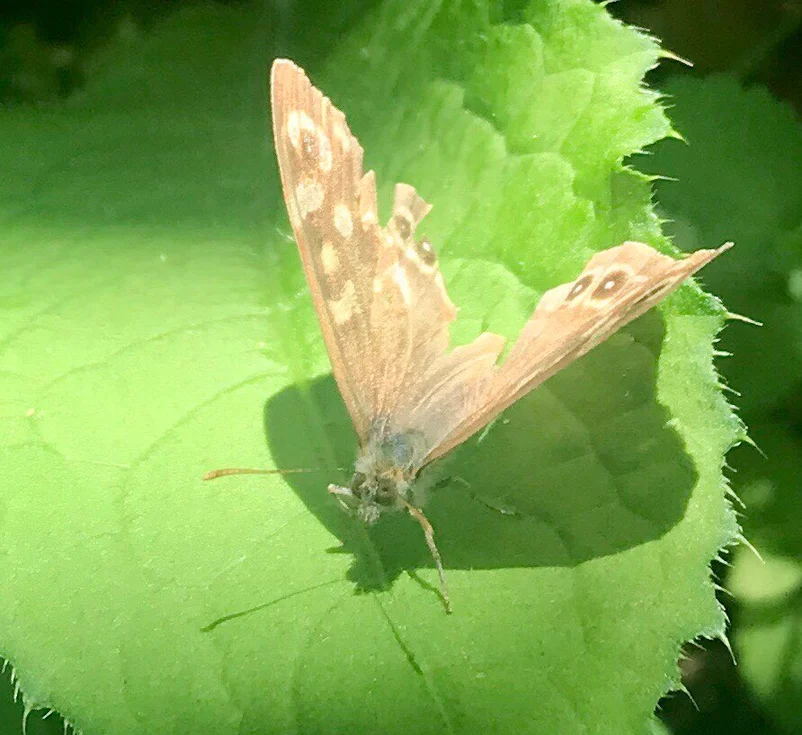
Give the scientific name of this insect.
Pararge aegeria
